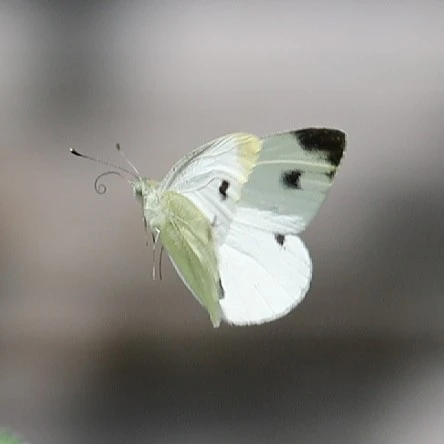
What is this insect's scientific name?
Pieris mannii
